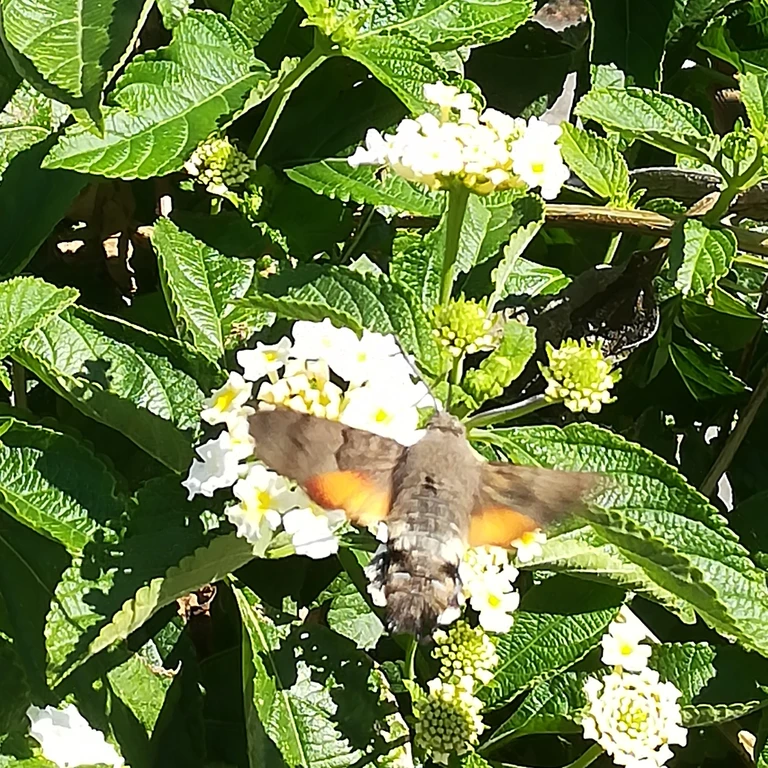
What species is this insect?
Macroglossum stellatarum
